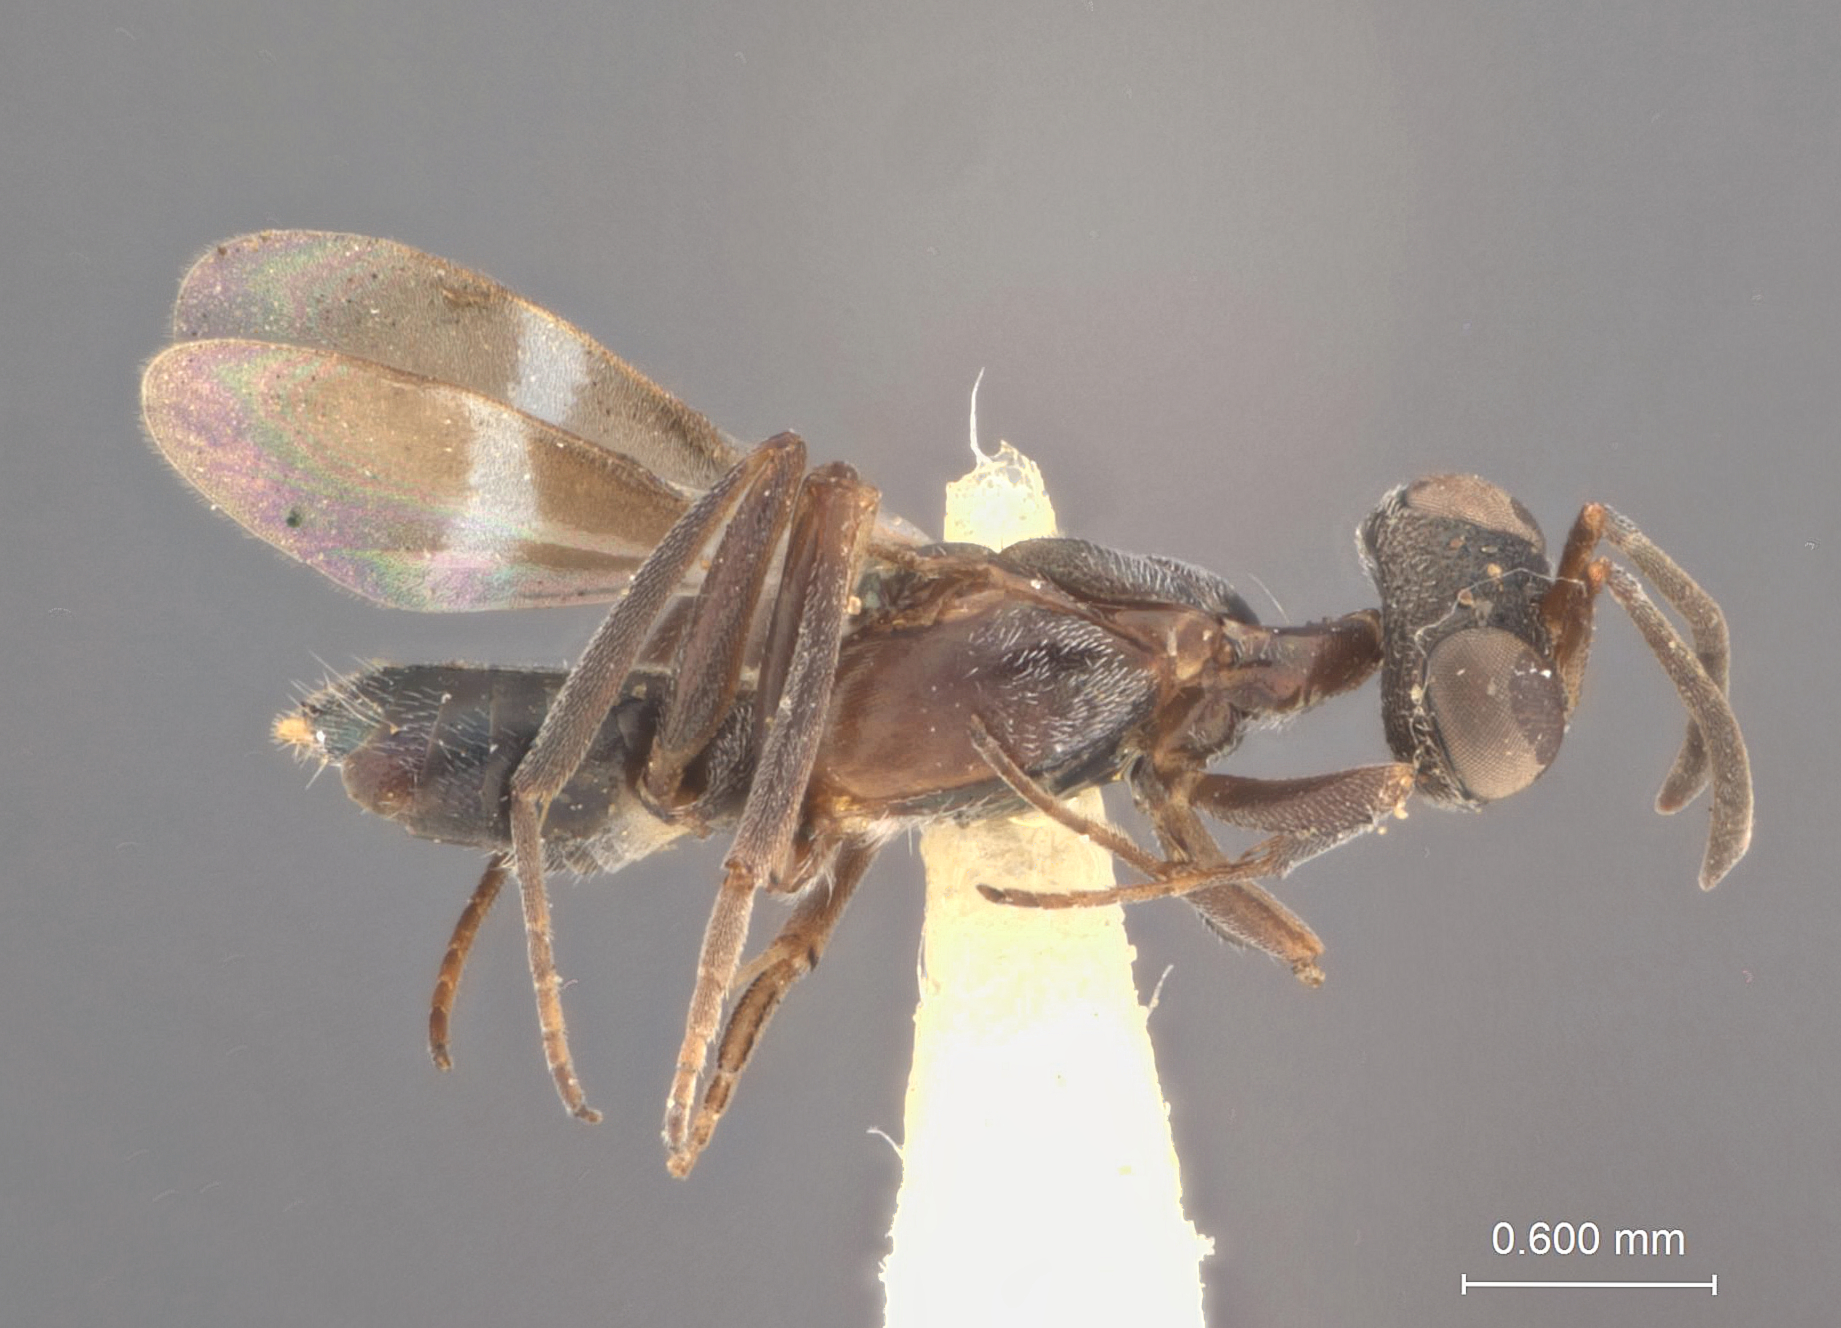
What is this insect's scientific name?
Anastatus furnissi
